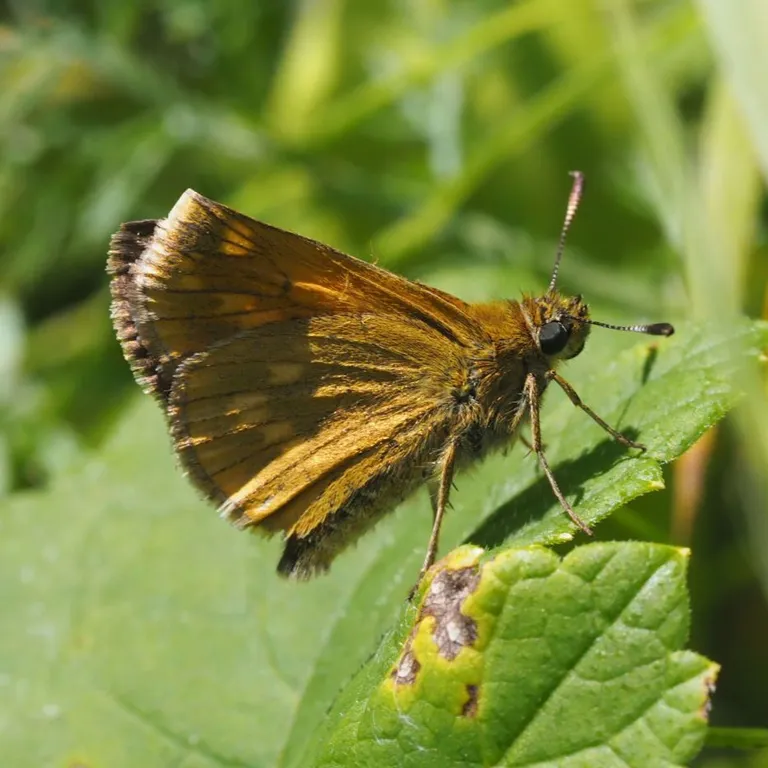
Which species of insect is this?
Ochlodes sylvanus (also Ochlodes venata)
